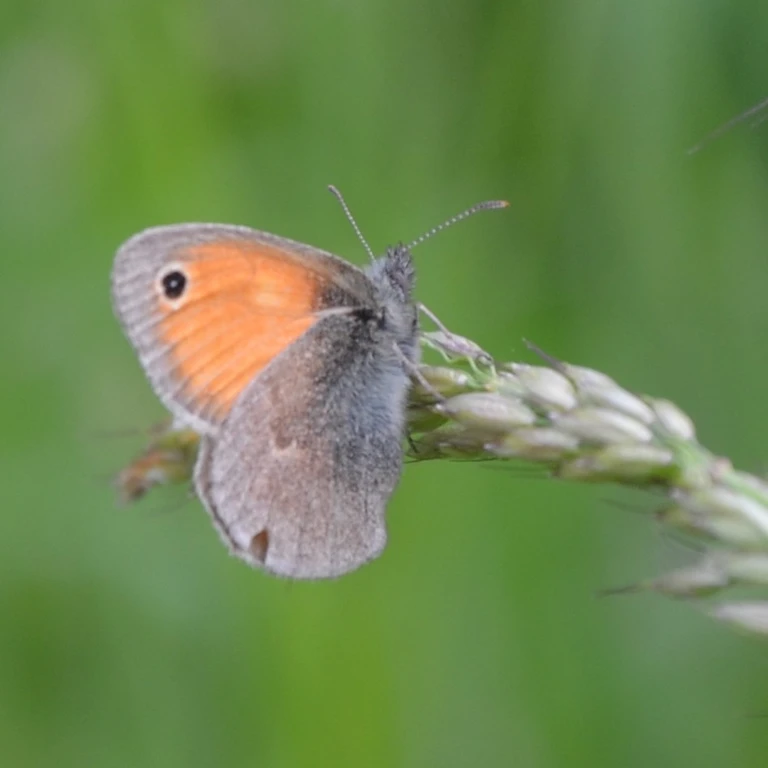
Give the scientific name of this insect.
Coenonympha pamphilus
